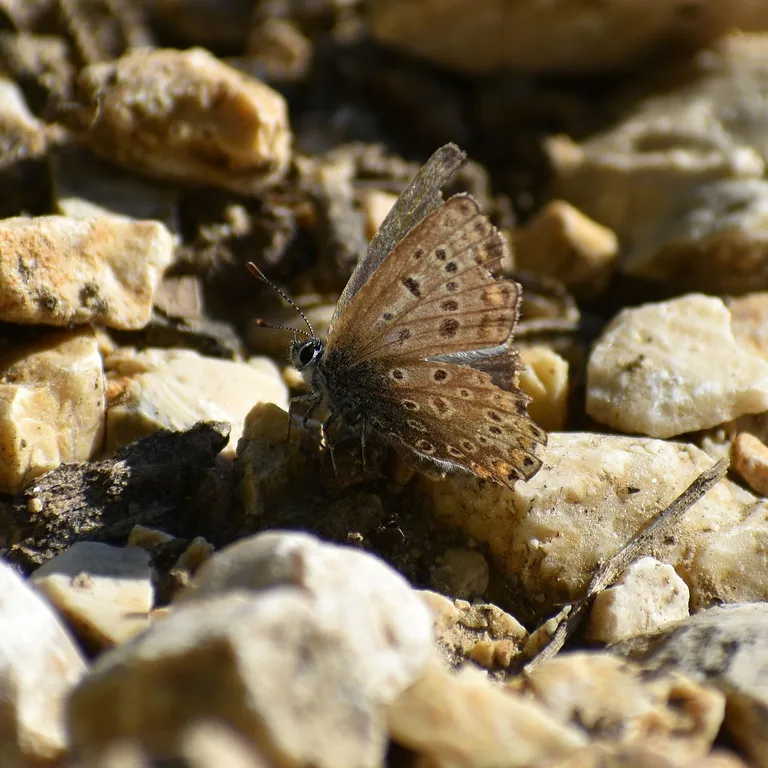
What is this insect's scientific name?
Polyommatus icarus
